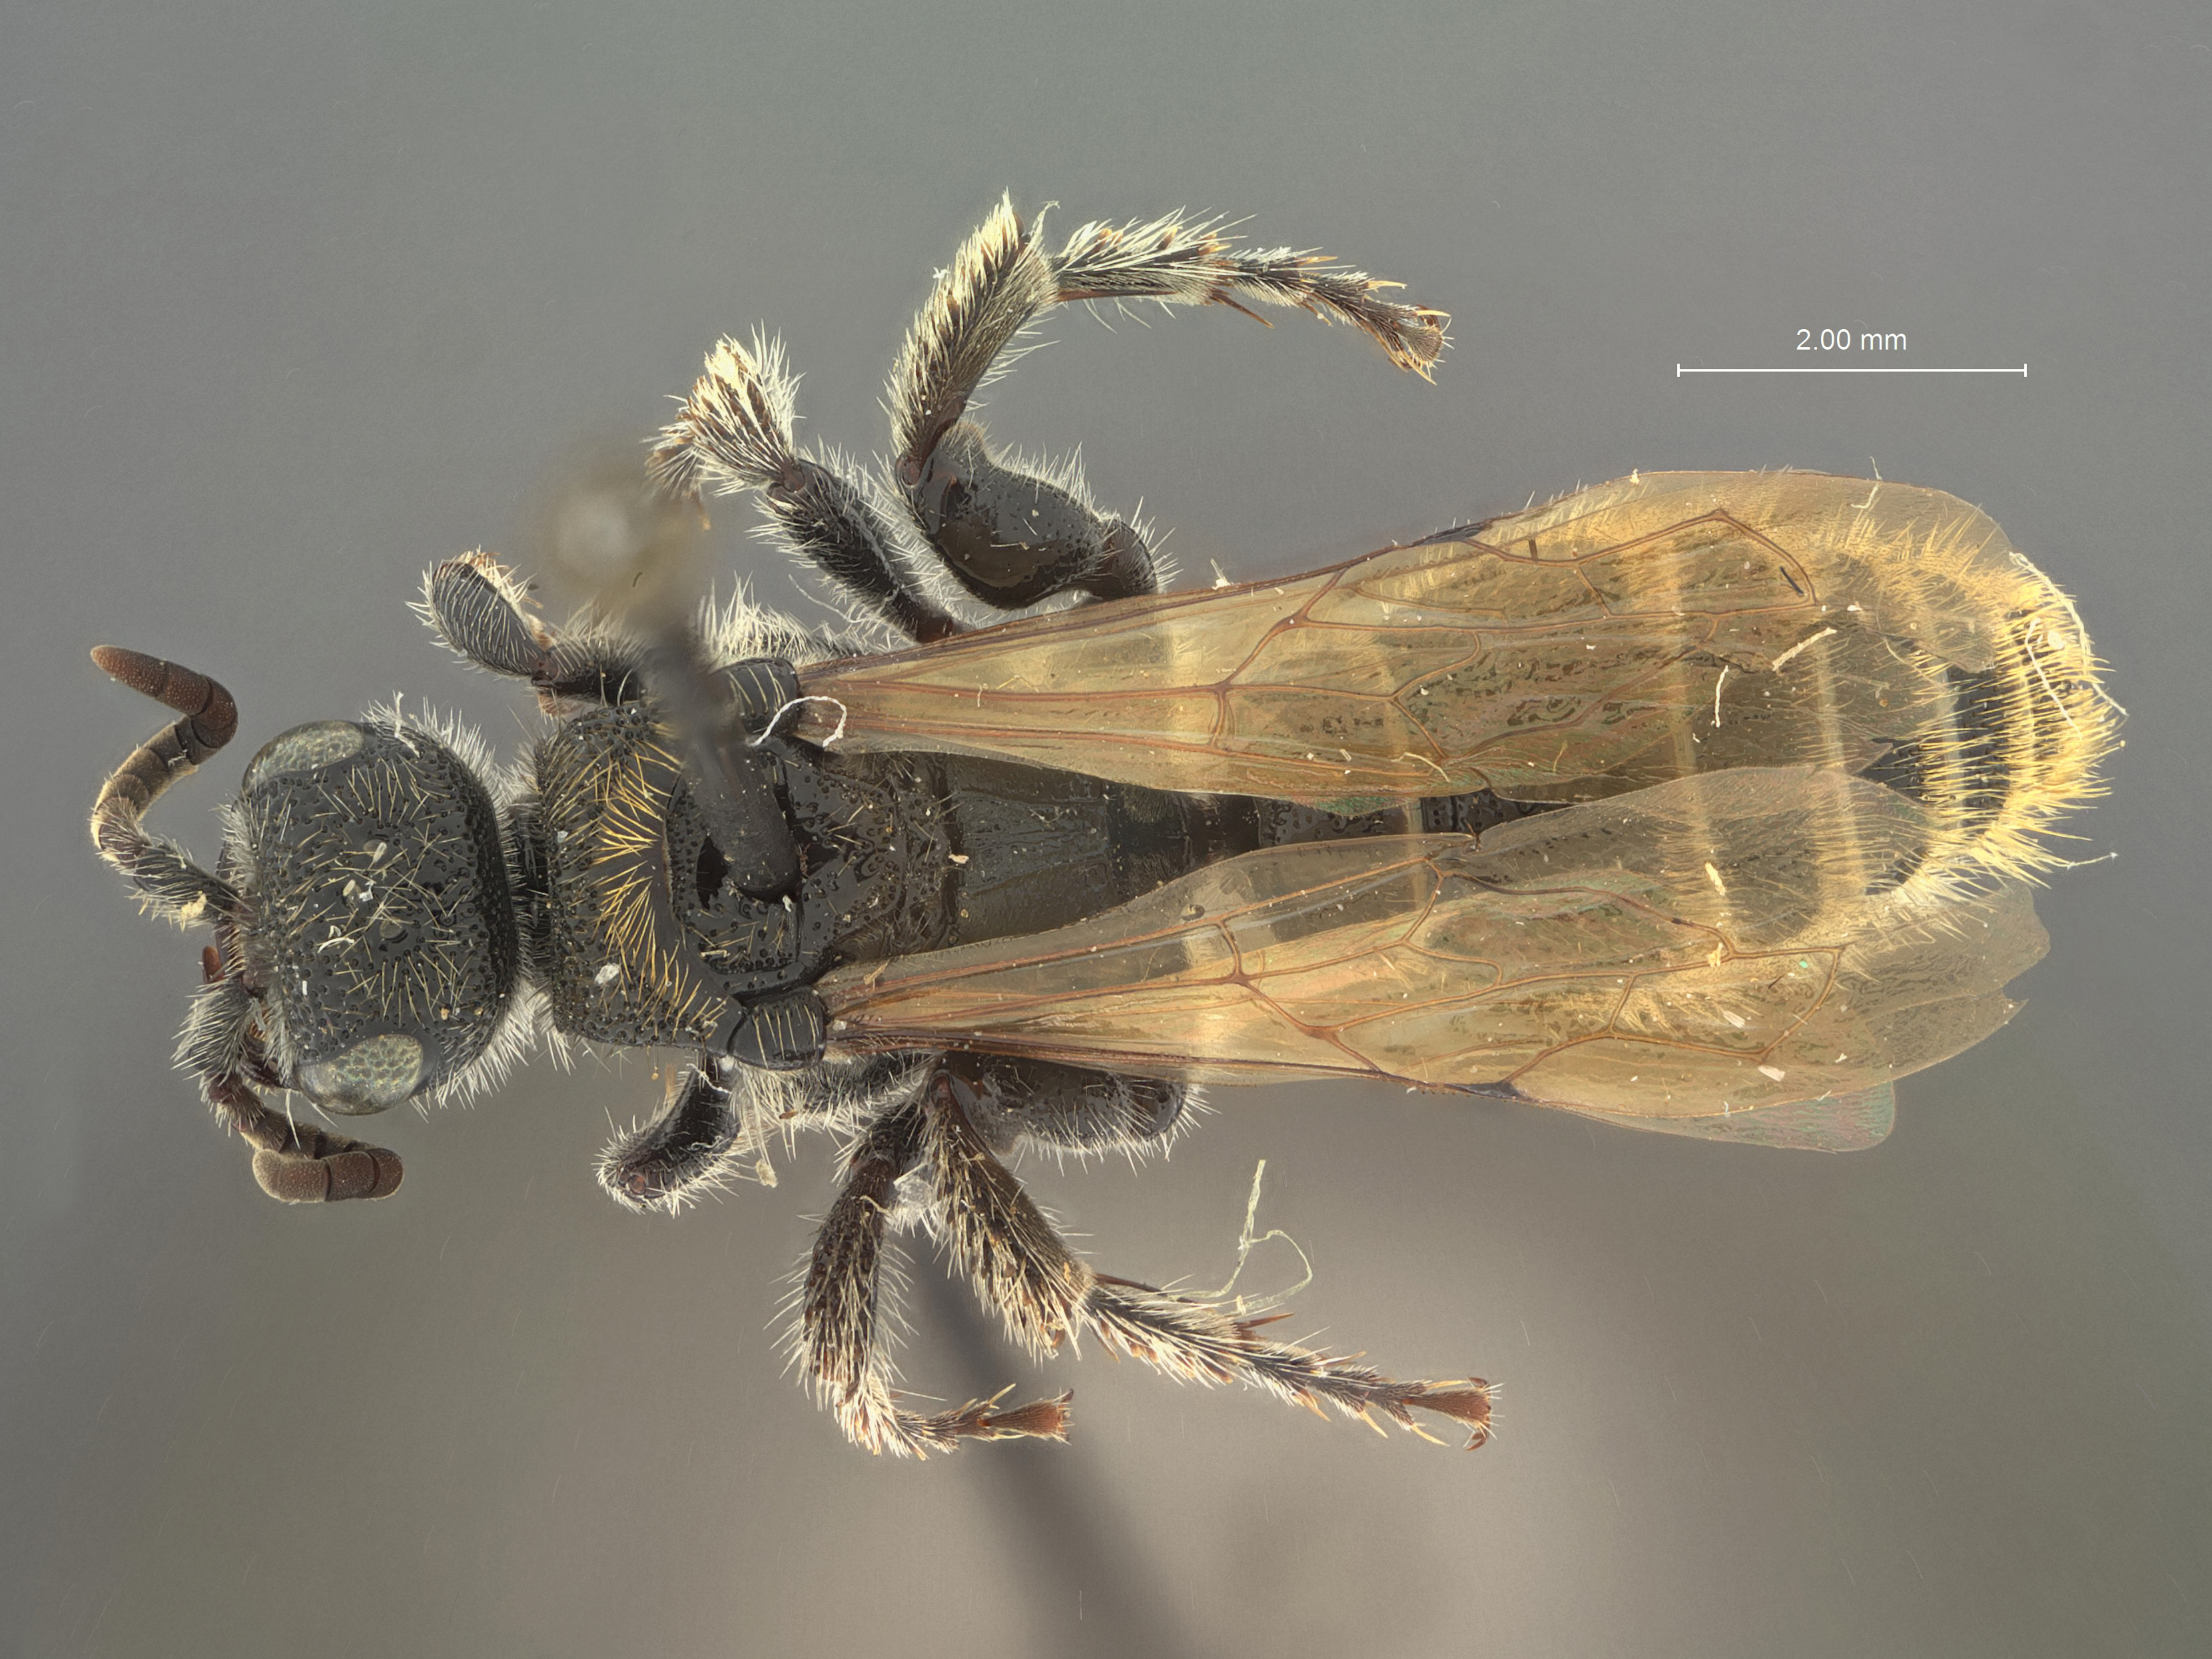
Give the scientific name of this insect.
Neotiphia aurisaeta
